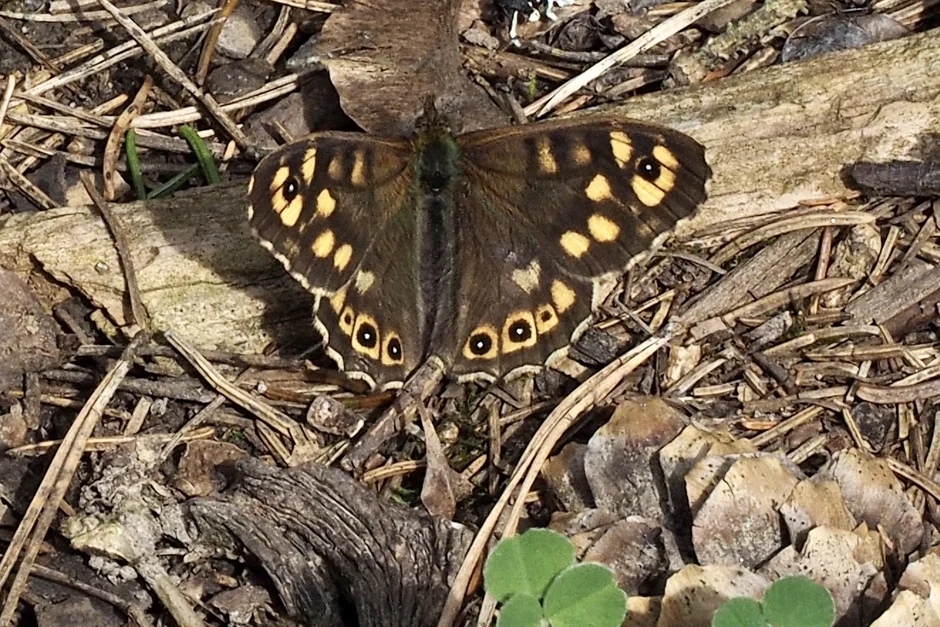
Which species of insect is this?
Pararge aegeria
